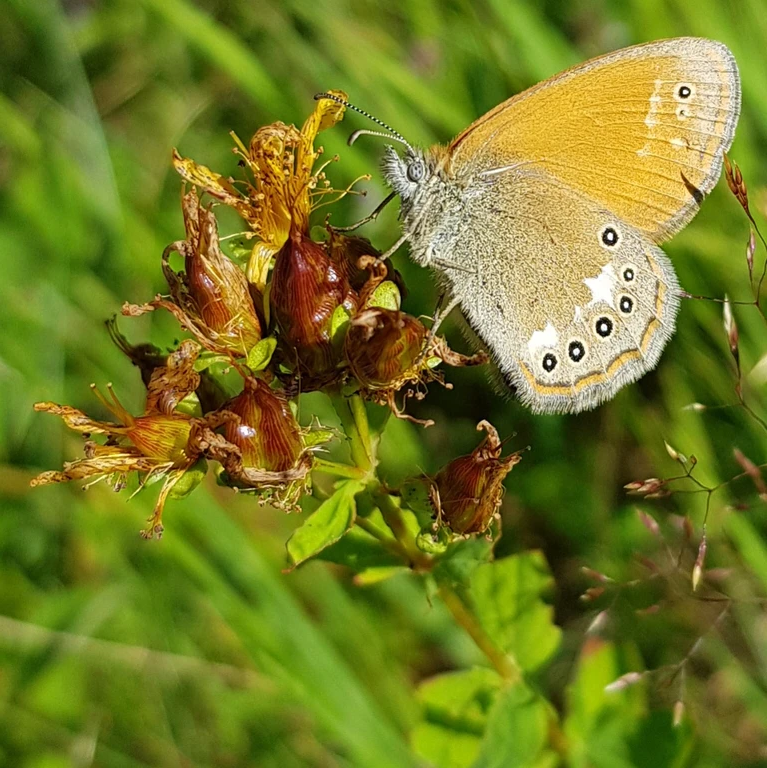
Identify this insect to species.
Coenonympha glycerion (also Coenonympha iphis)
